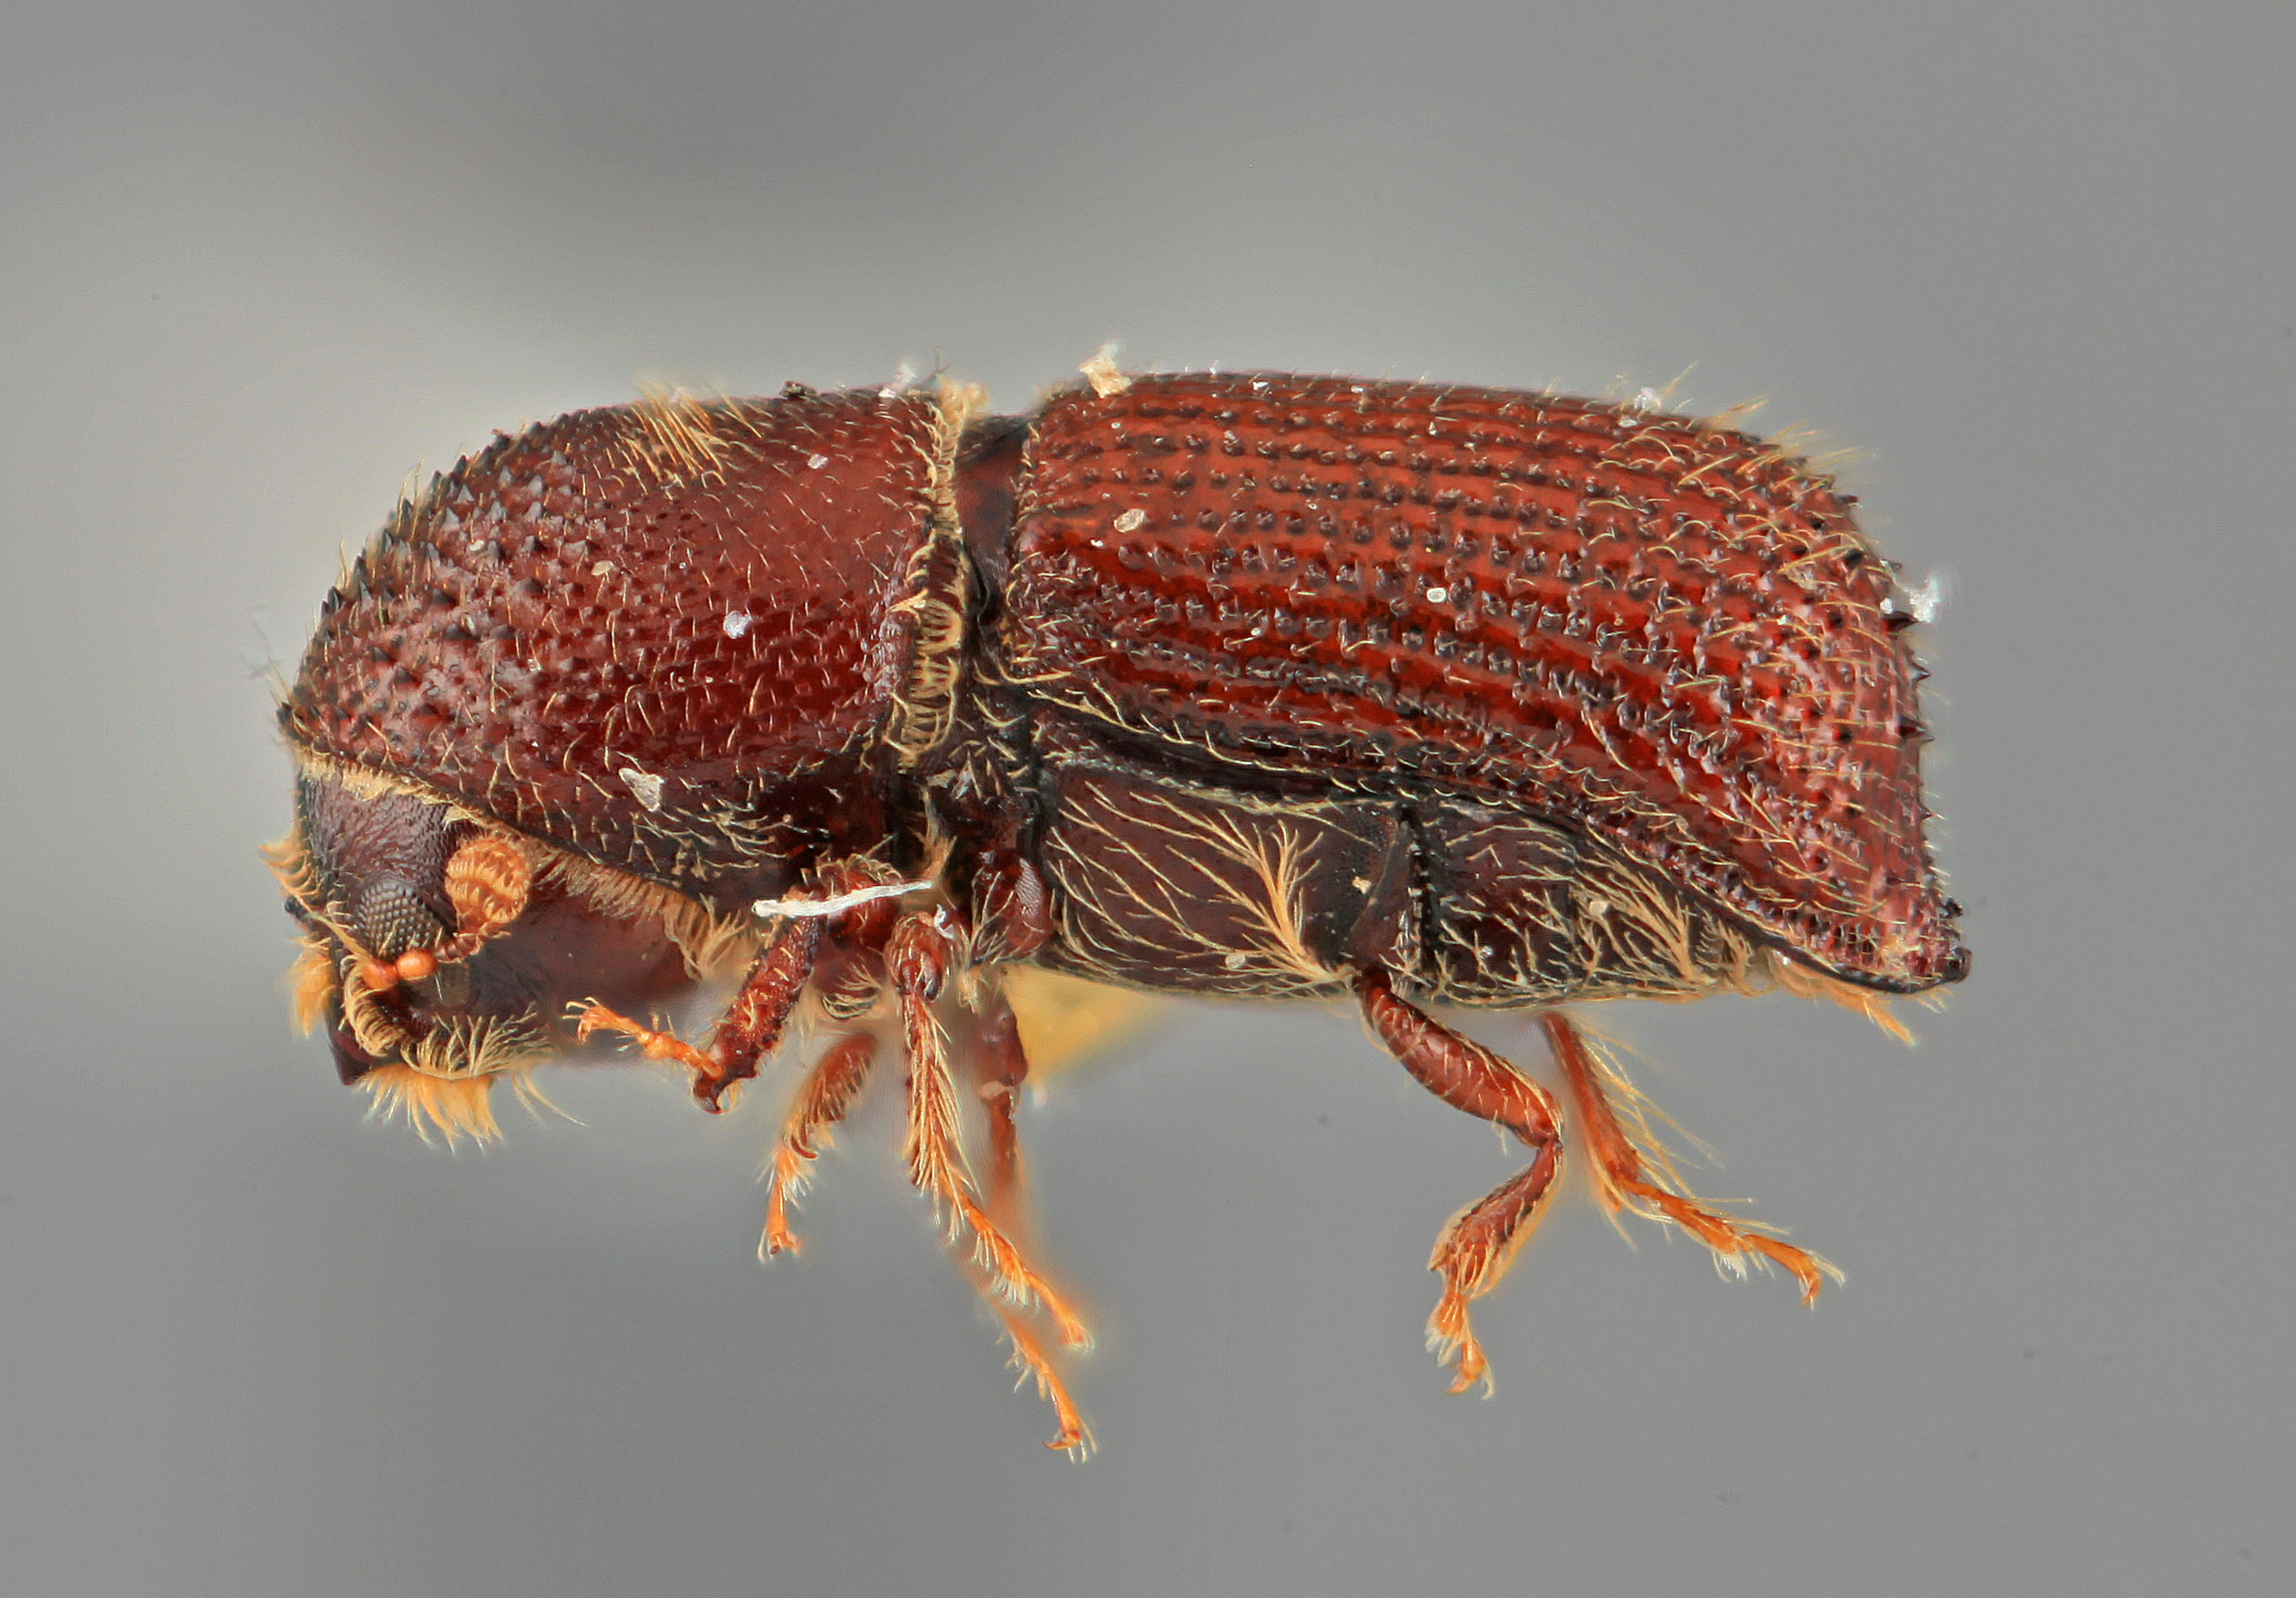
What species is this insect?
Hylocurus femineus
